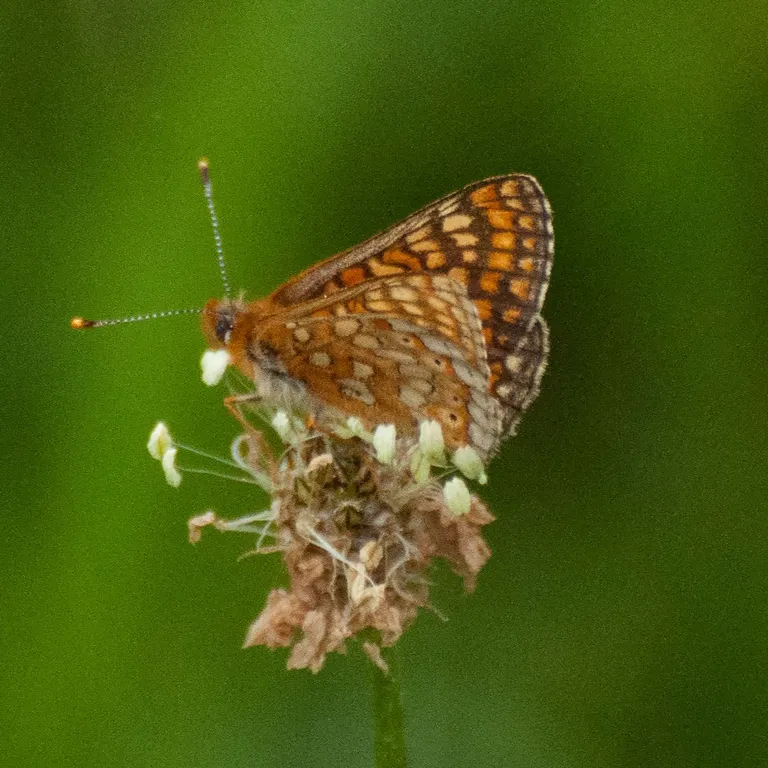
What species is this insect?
Euphydryas aurinia
